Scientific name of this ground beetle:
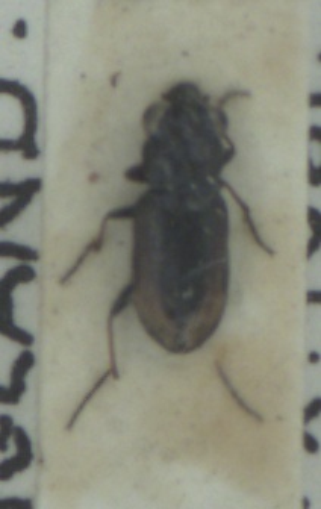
Notiophilus biguttatus
